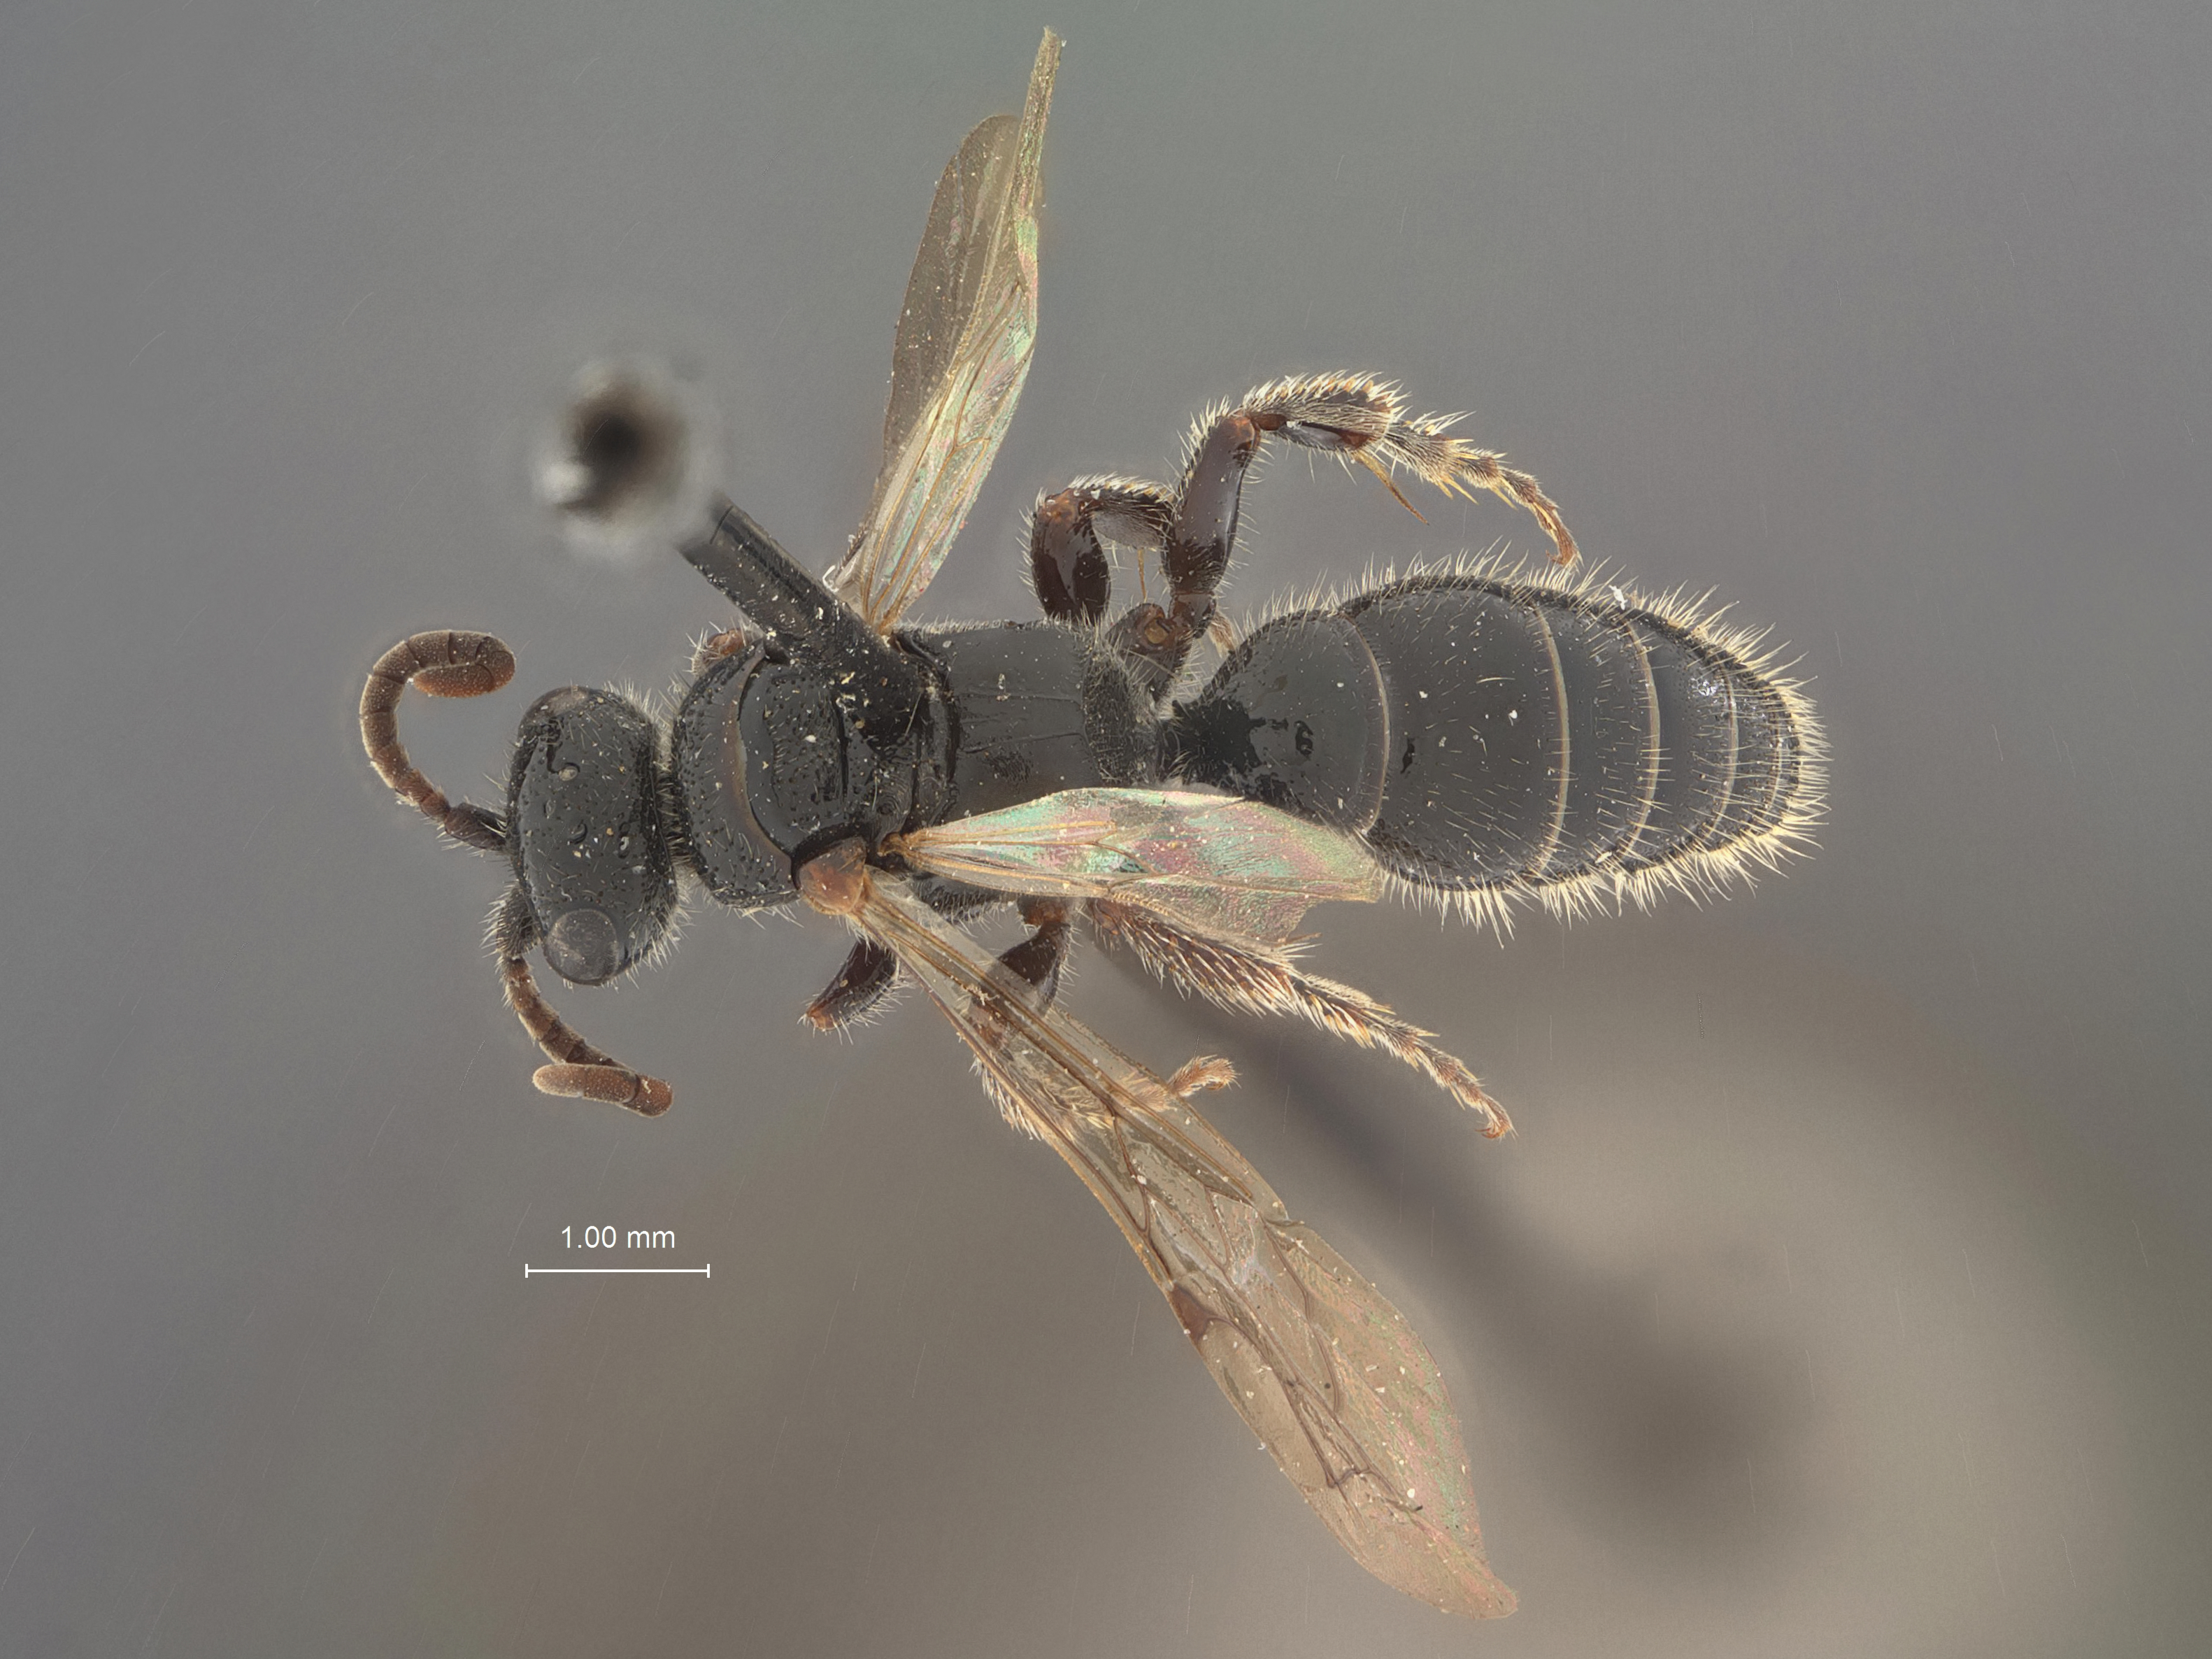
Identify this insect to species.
Tiphia juliana
